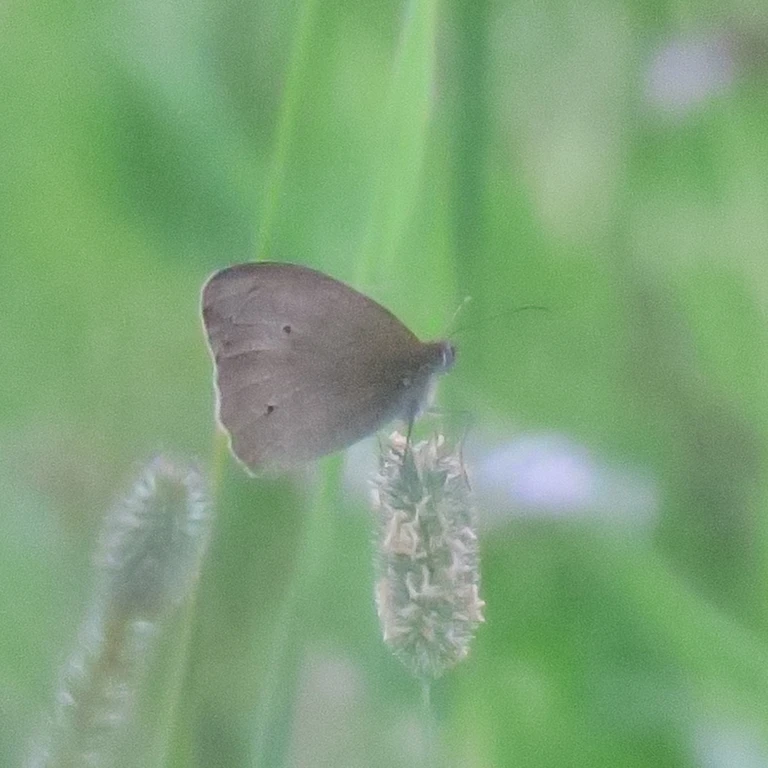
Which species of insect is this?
Maniola jurtina
